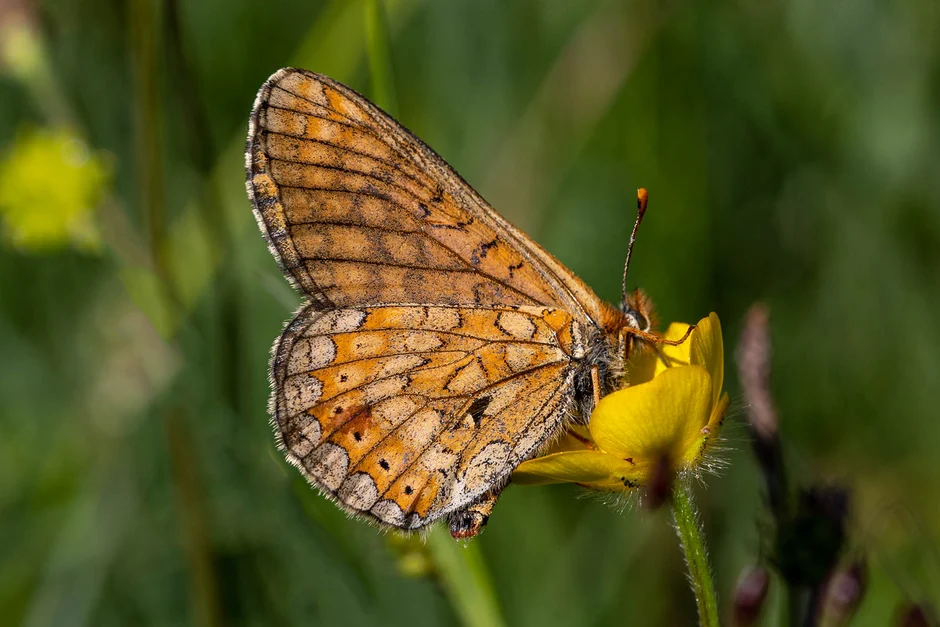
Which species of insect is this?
Euphydryas aurinia
